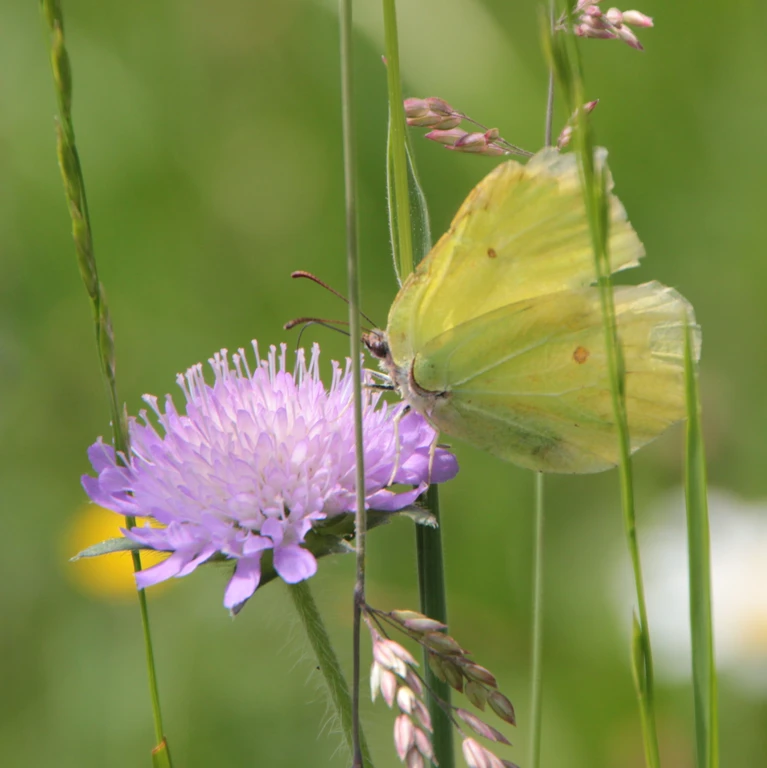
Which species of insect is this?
Gonepteryx rhamni
